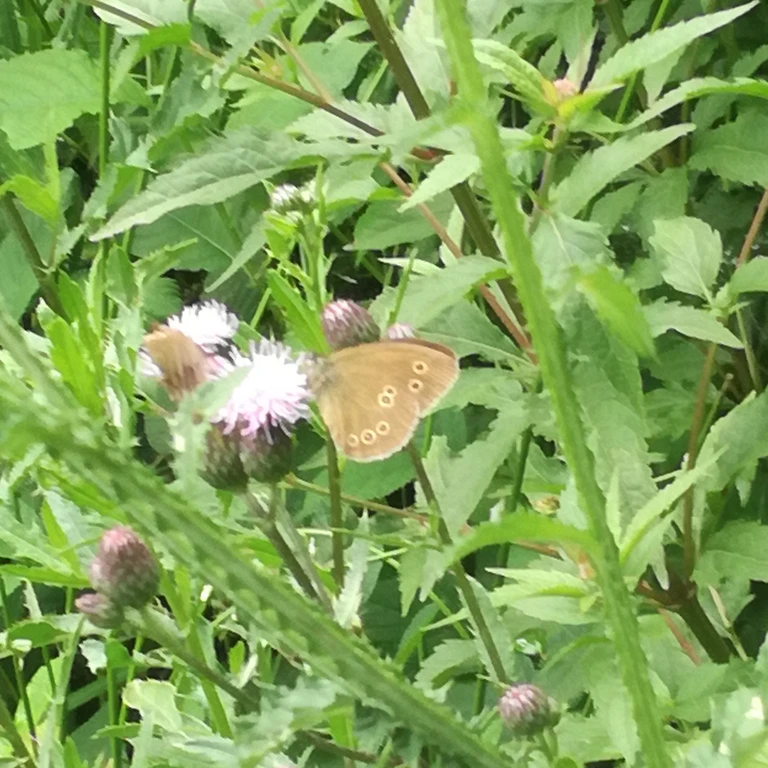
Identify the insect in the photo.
Aphantopus hyperantus
